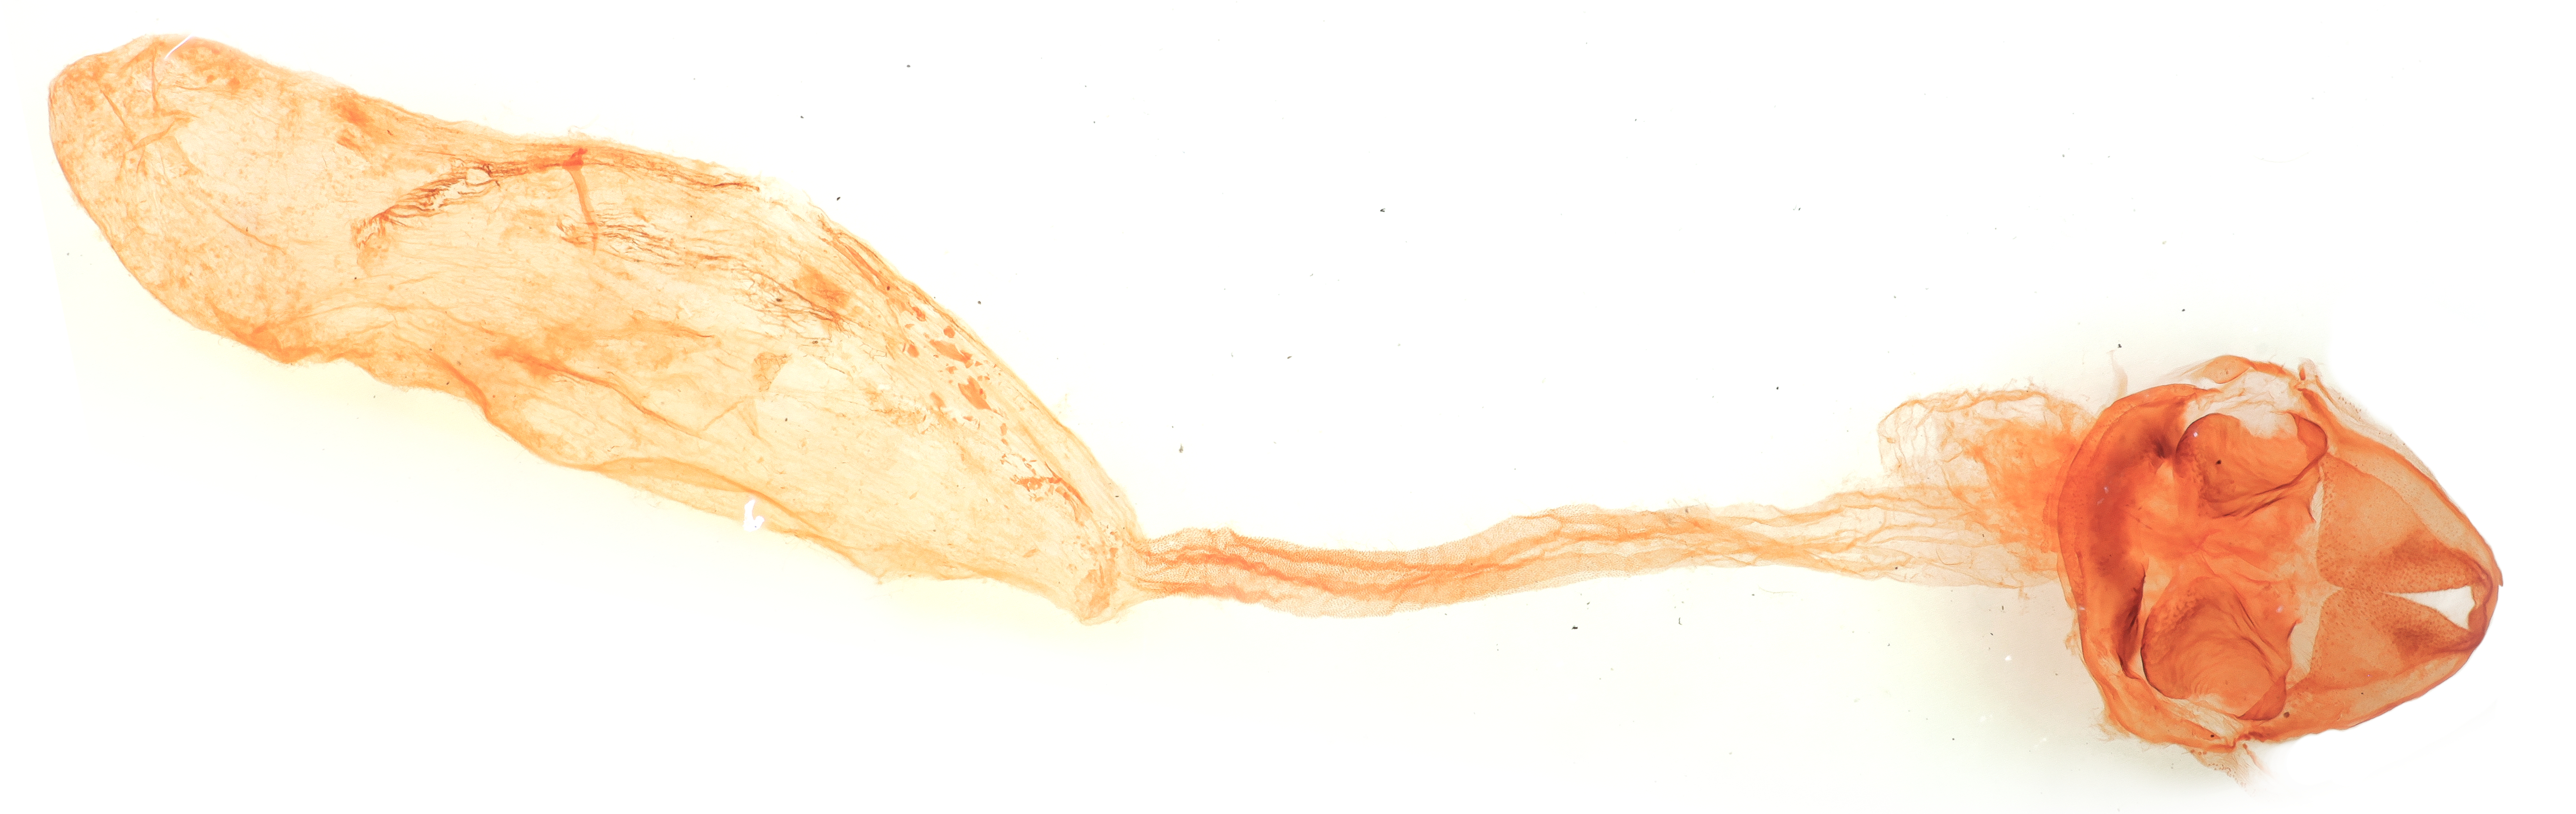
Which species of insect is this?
Dalaca tesselloides
